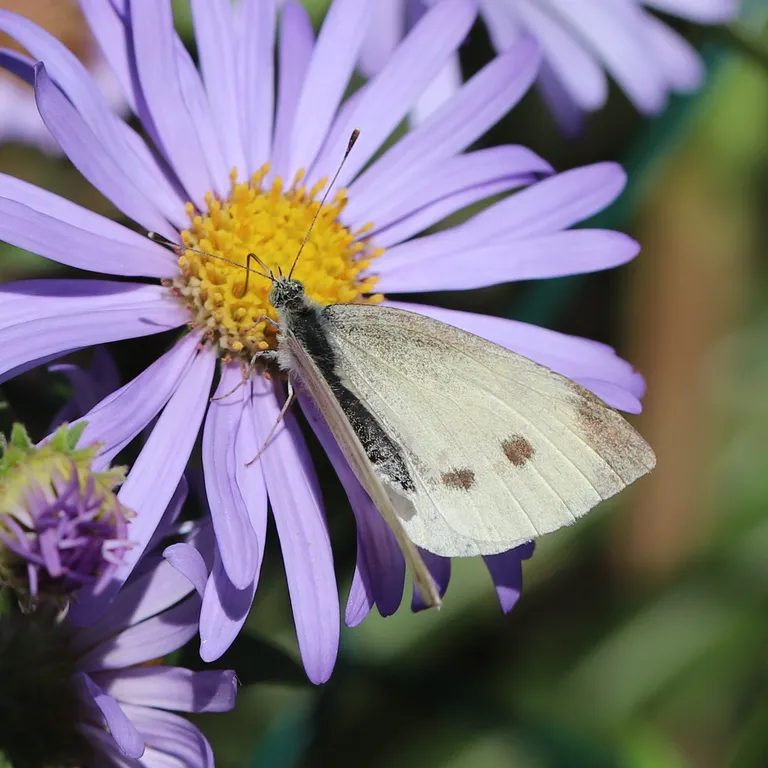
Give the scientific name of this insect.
Pieris rapae
